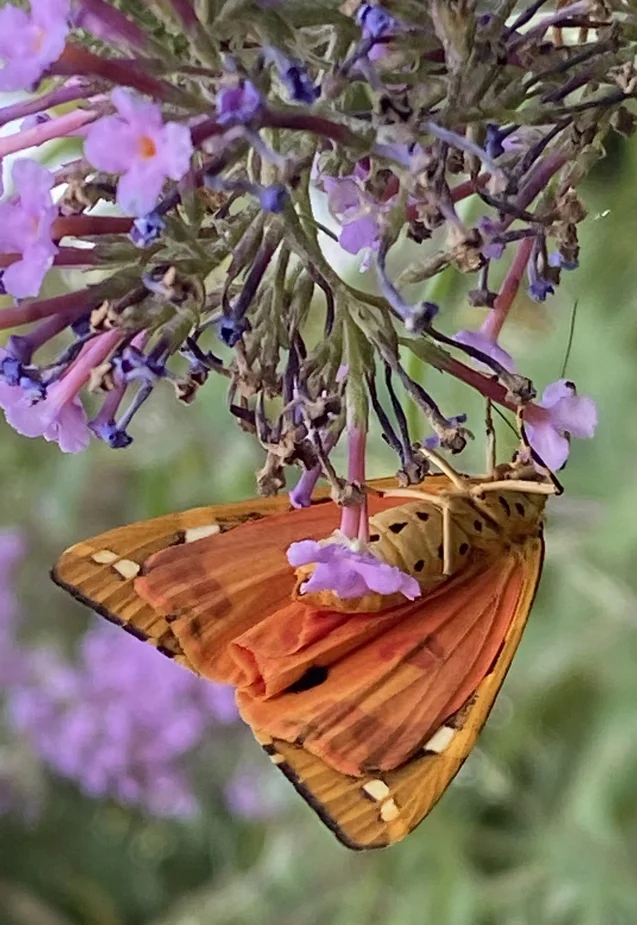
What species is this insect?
Euplagia quadripunctaria
